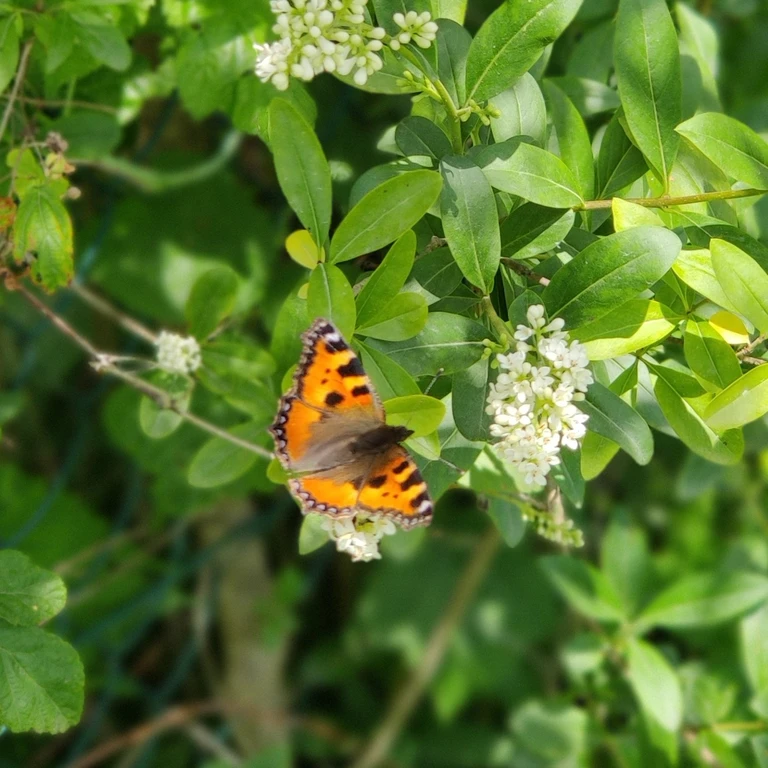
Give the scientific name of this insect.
Aglais urticae
